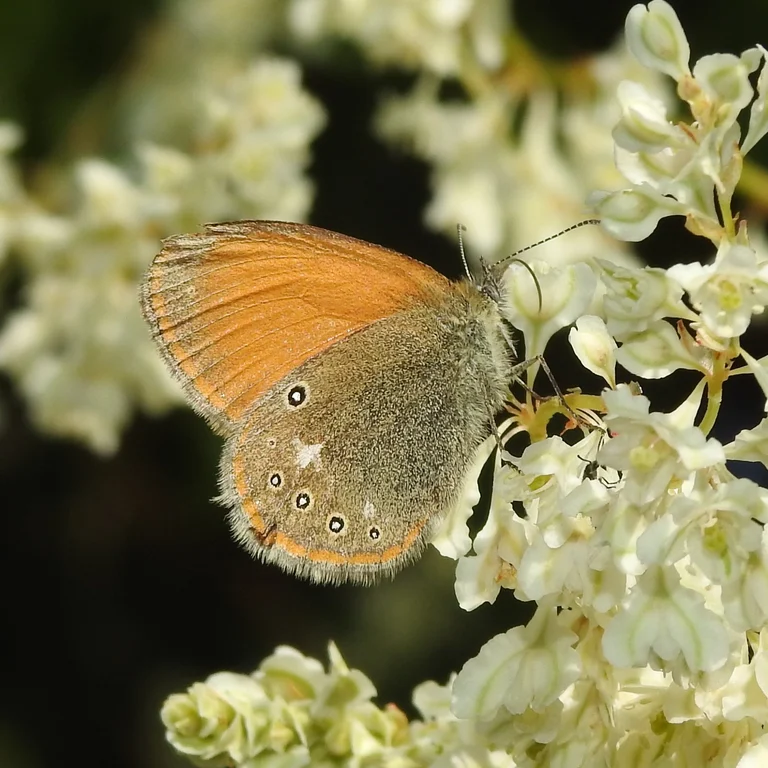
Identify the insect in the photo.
Coenonympha glycerion (also Coenonympha iphis)
